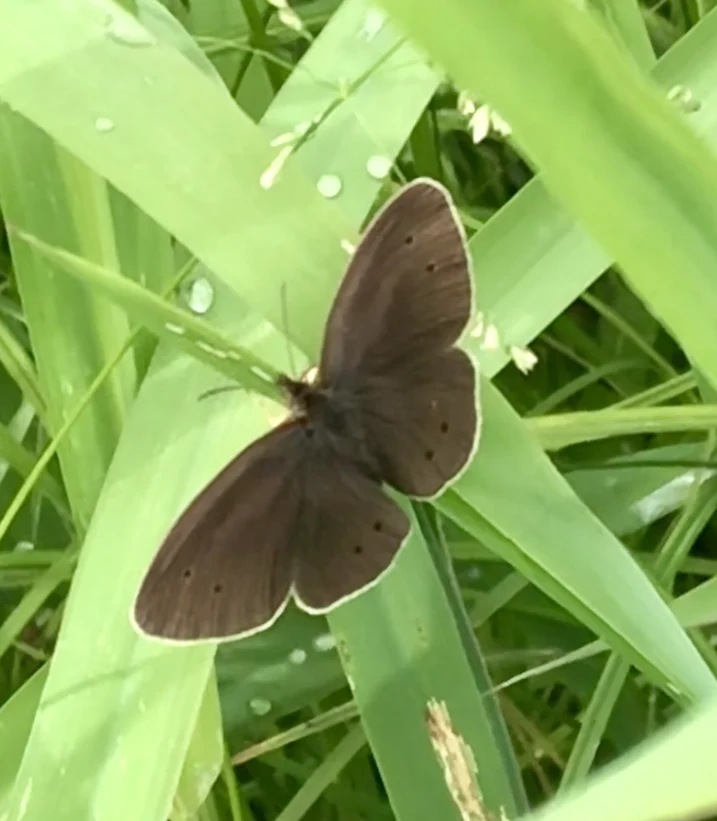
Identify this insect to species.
Aphantopus hyperantus
